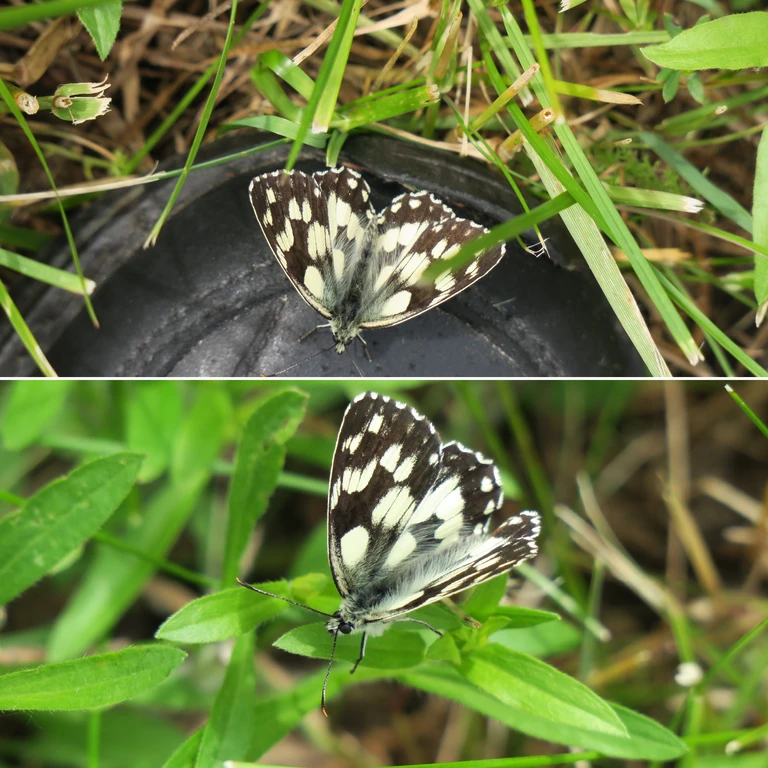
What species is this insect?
Melanargia galathea
